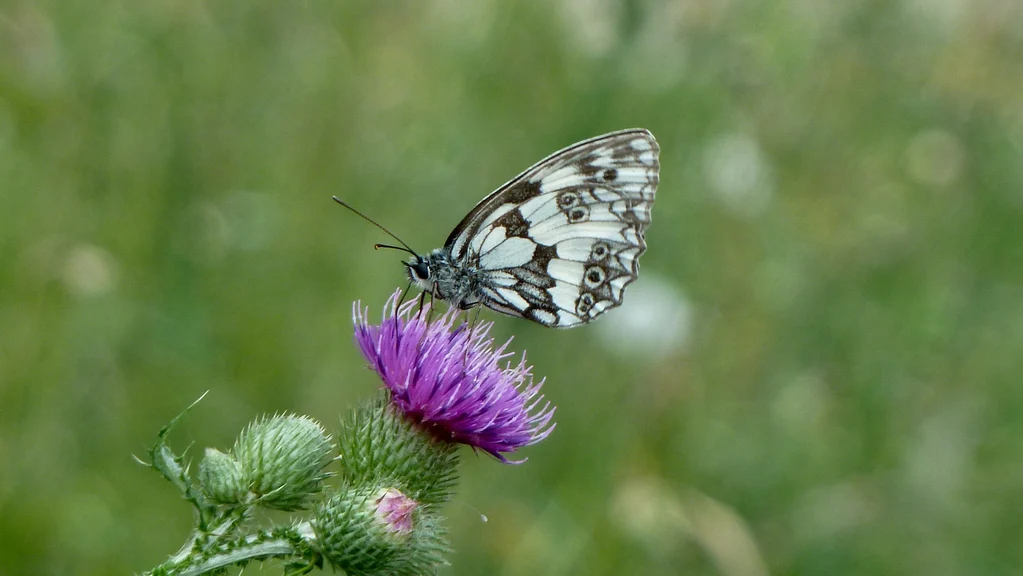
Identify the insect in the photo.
Melanargia galathea
